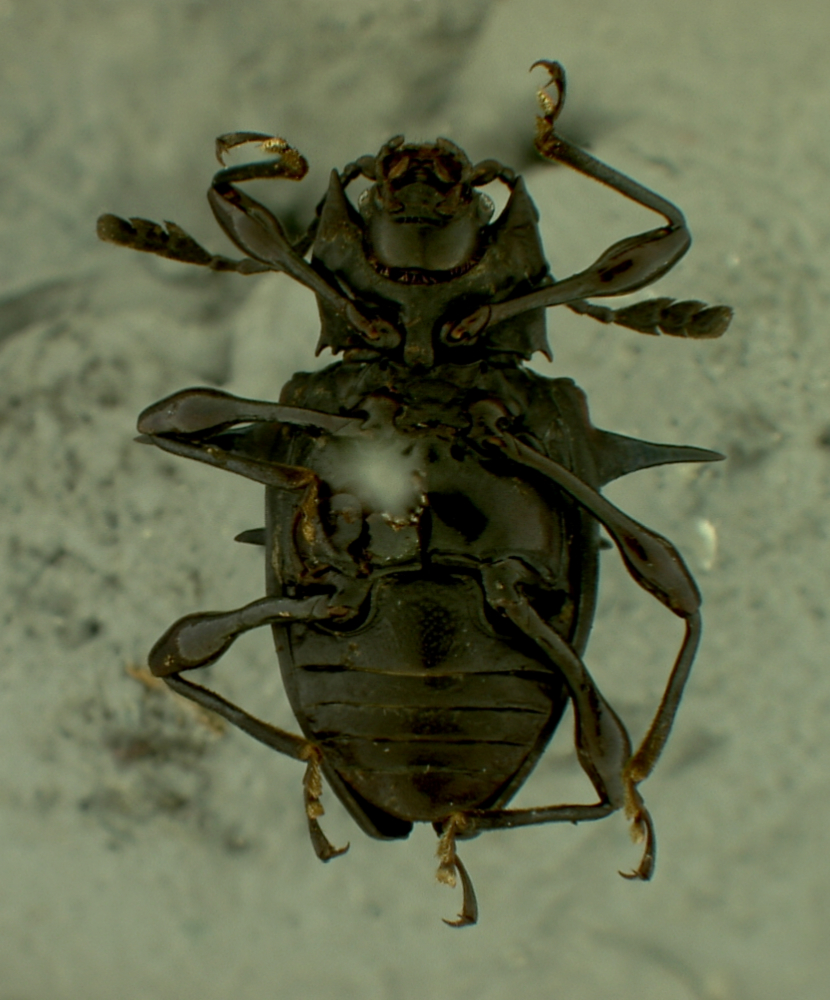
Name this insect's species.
Amphisternus bakeri
